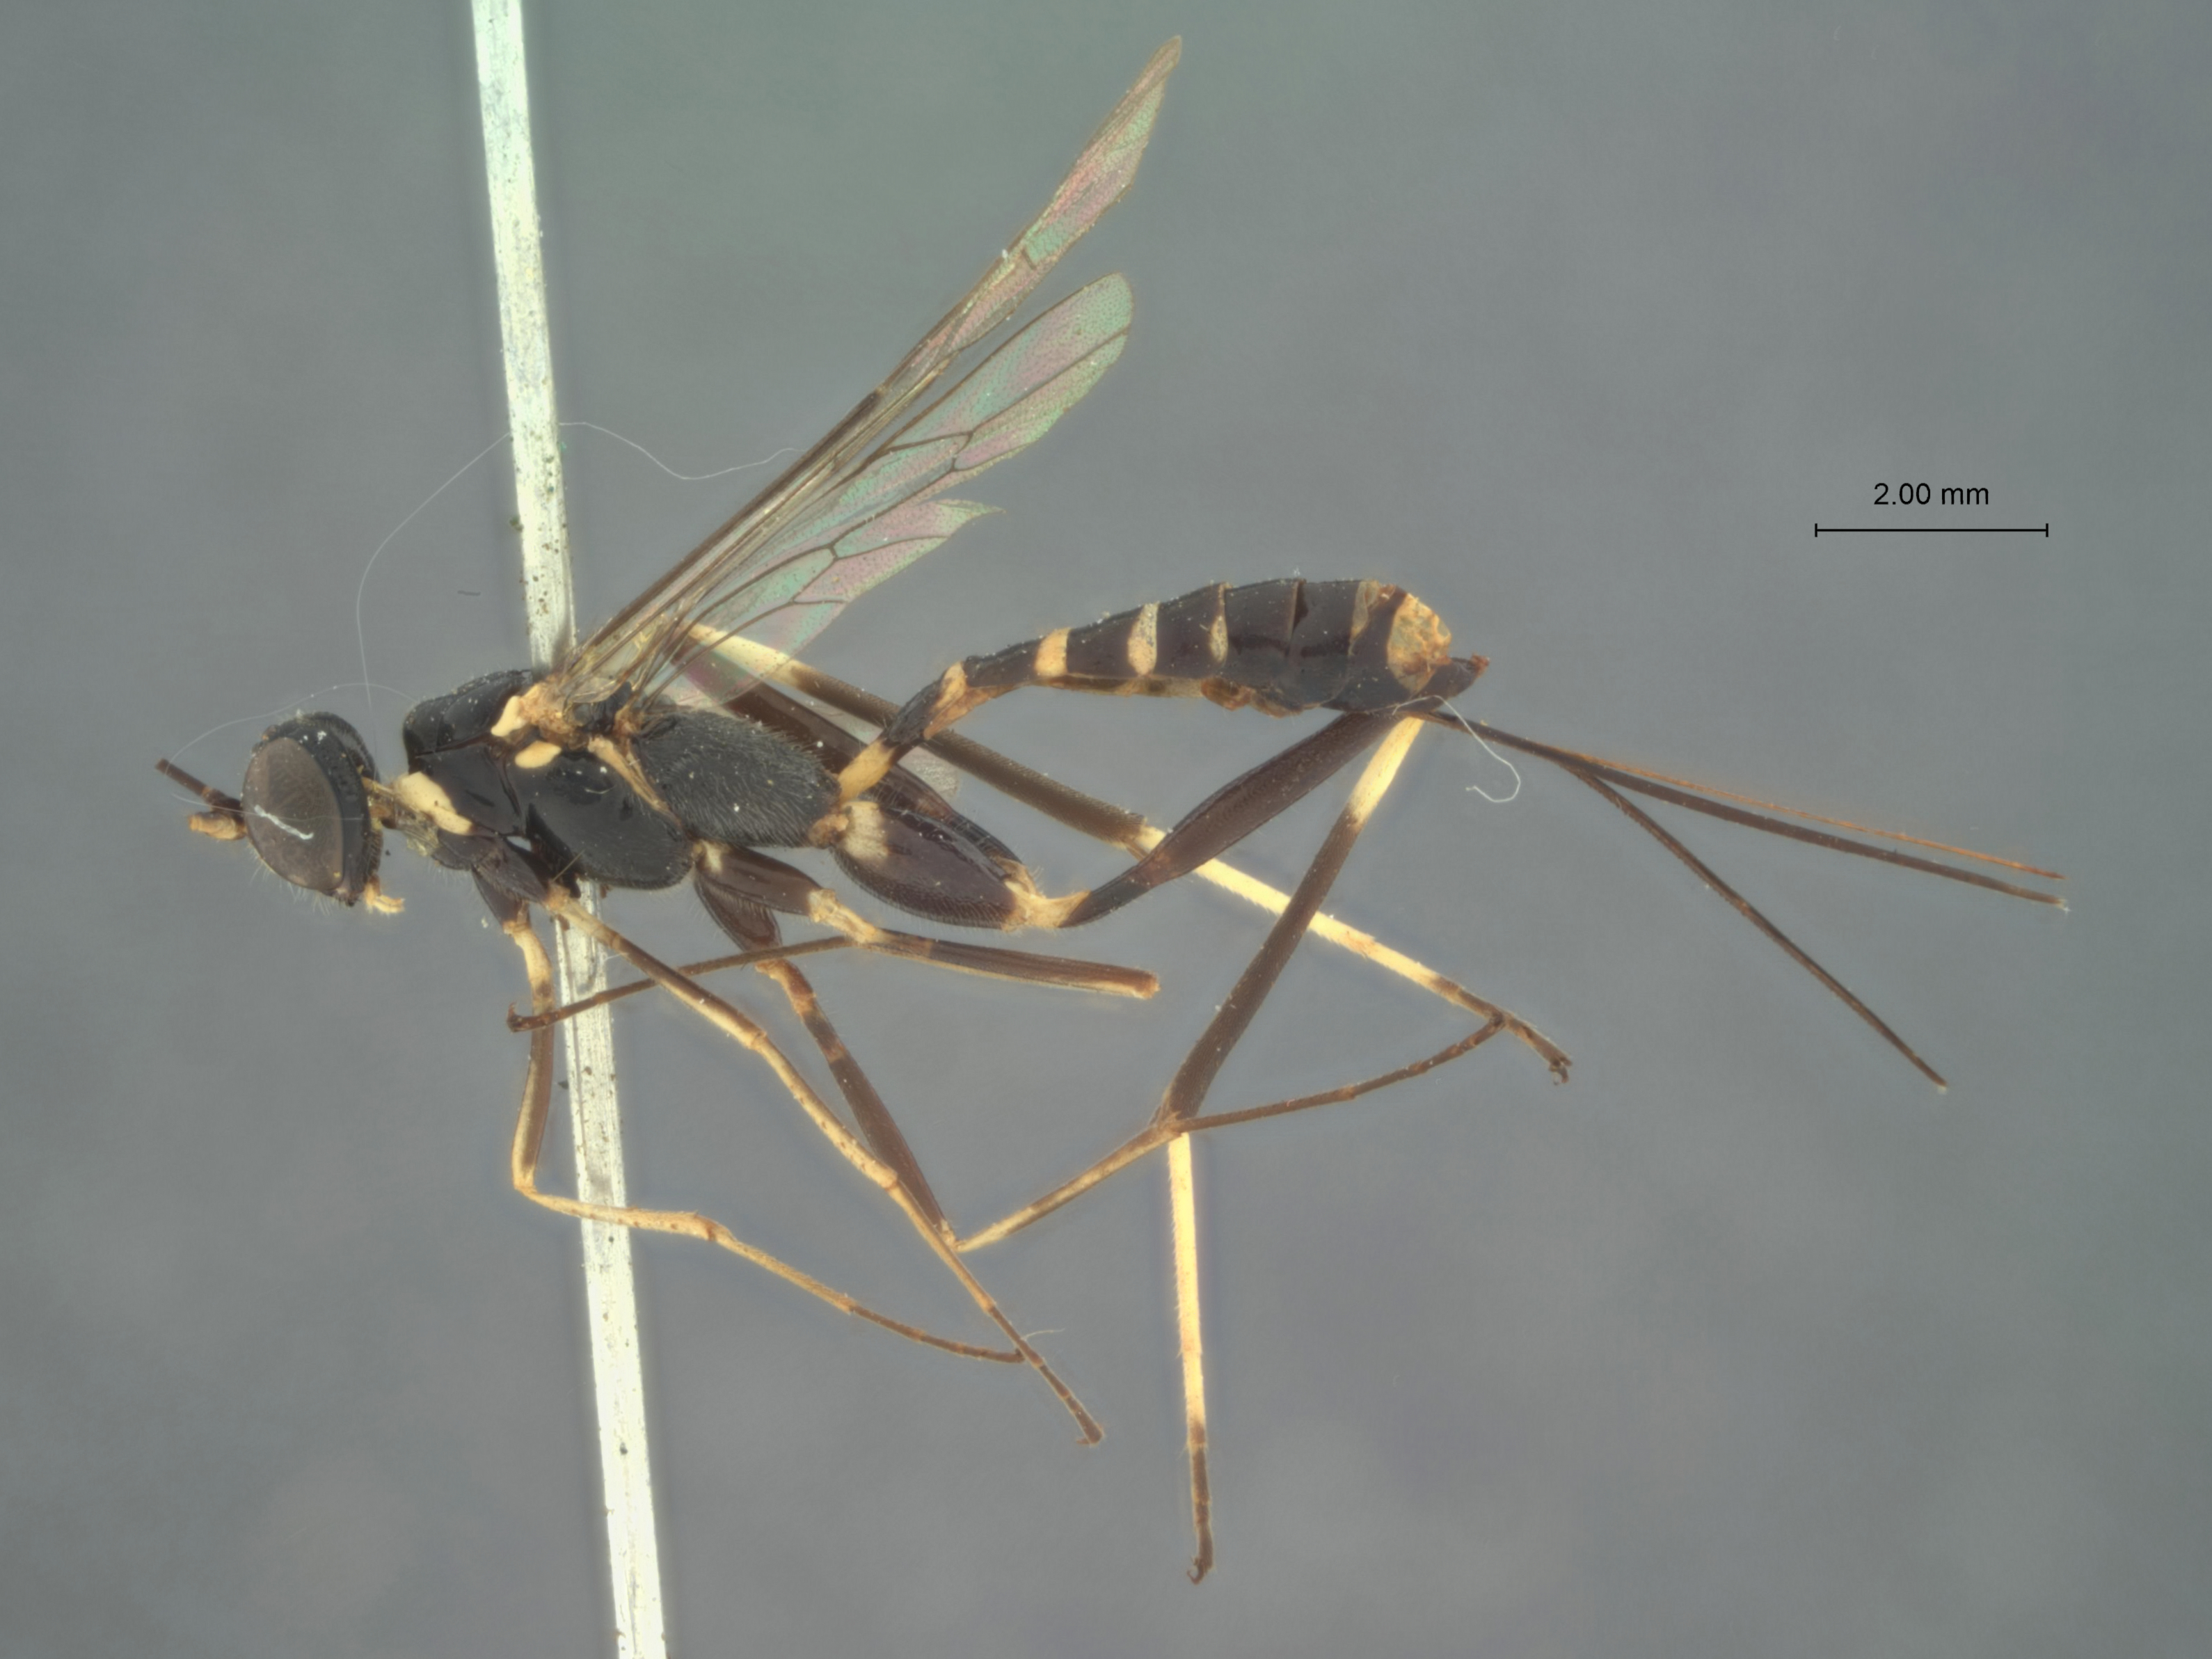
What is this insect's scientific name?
Eugalta bakeri
